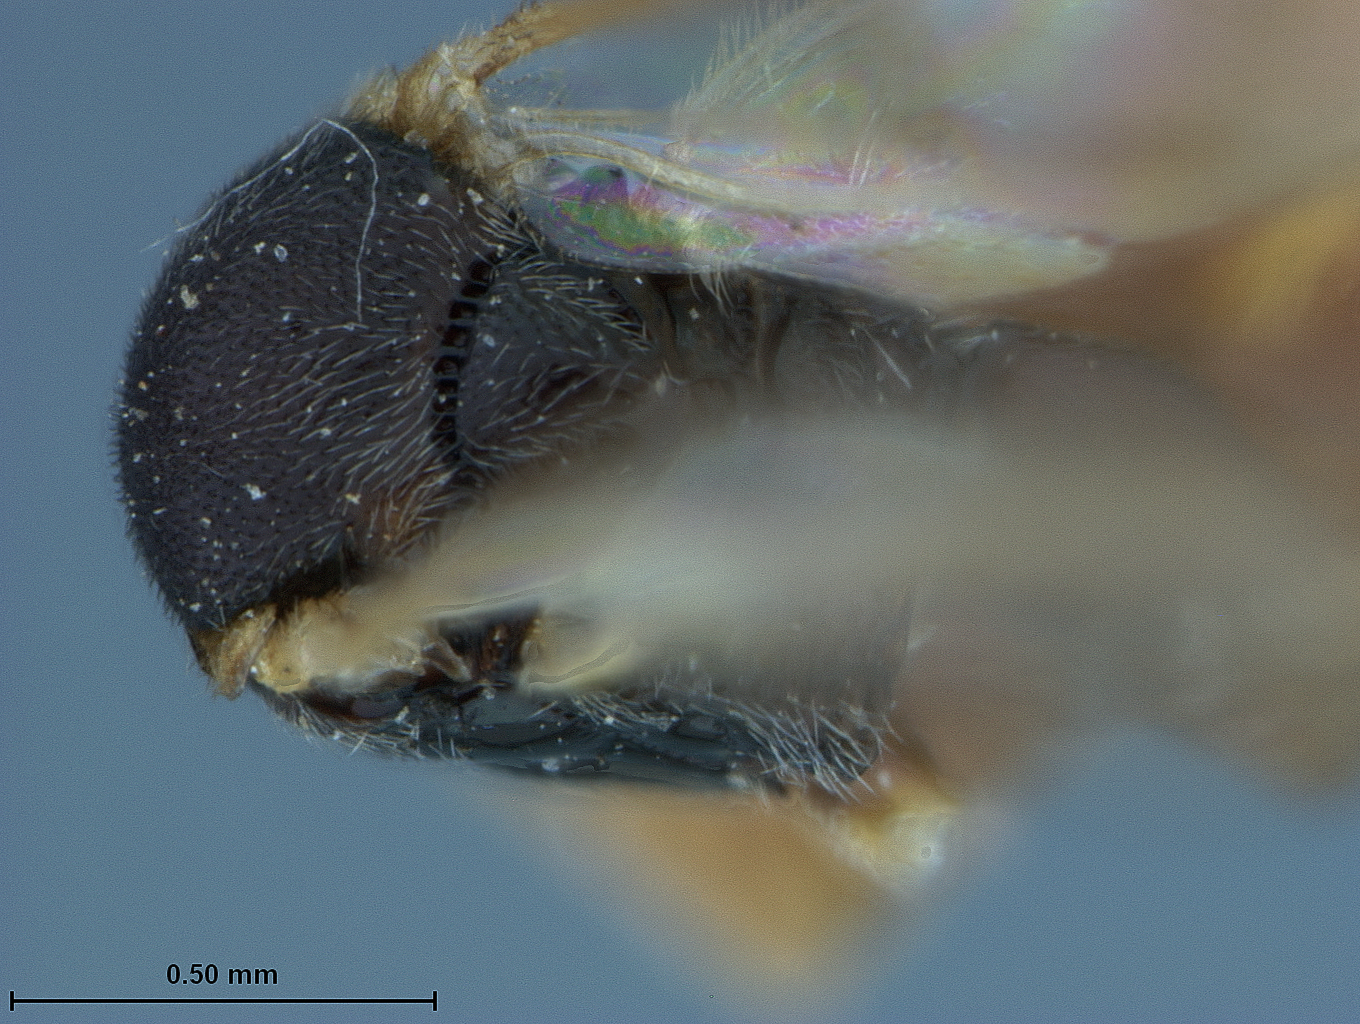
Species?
Apanteles murtfeldtae
